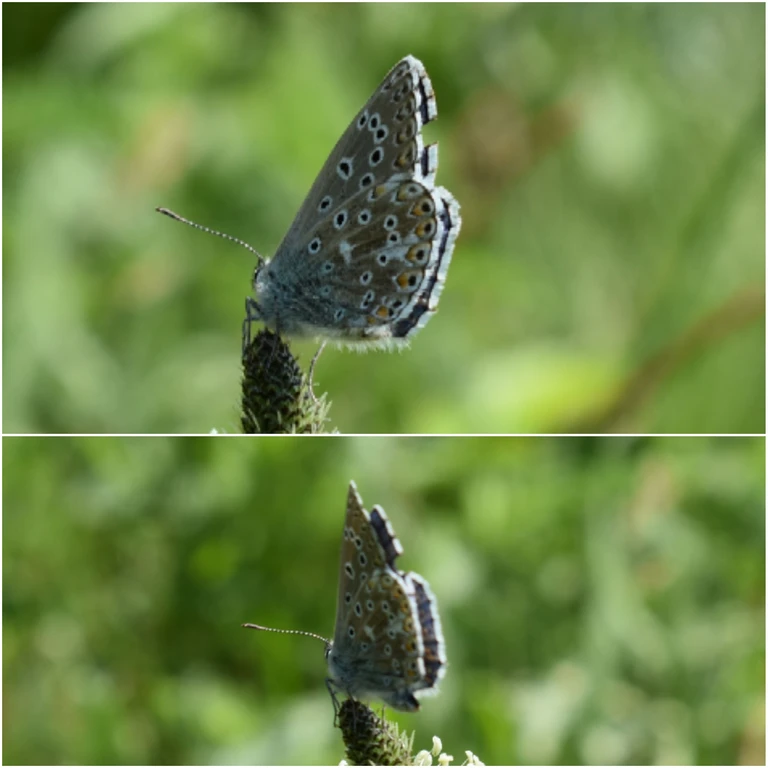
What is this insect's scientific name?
Lysandra bellargus
